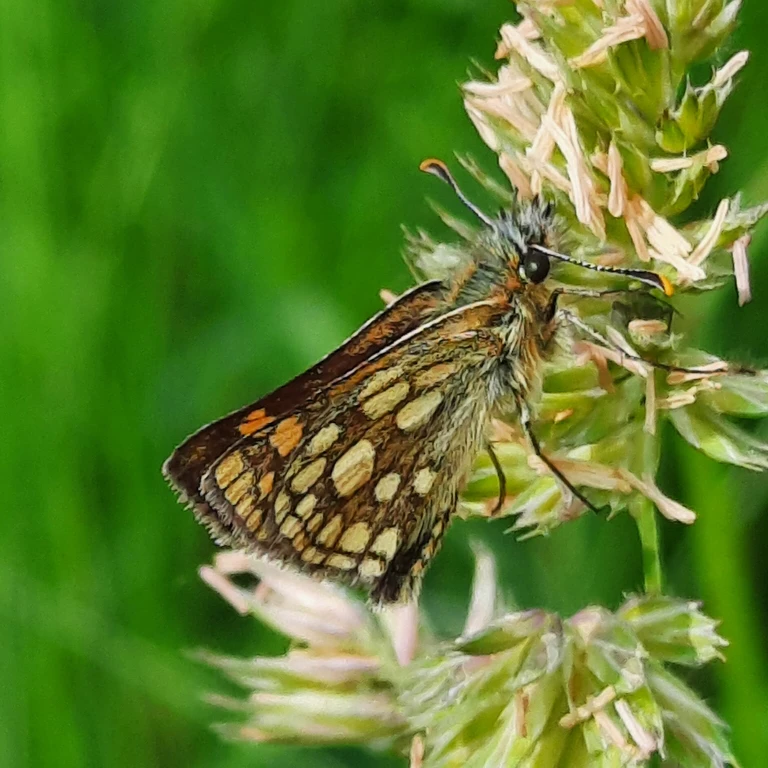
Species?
Carterocephalus palaemon
